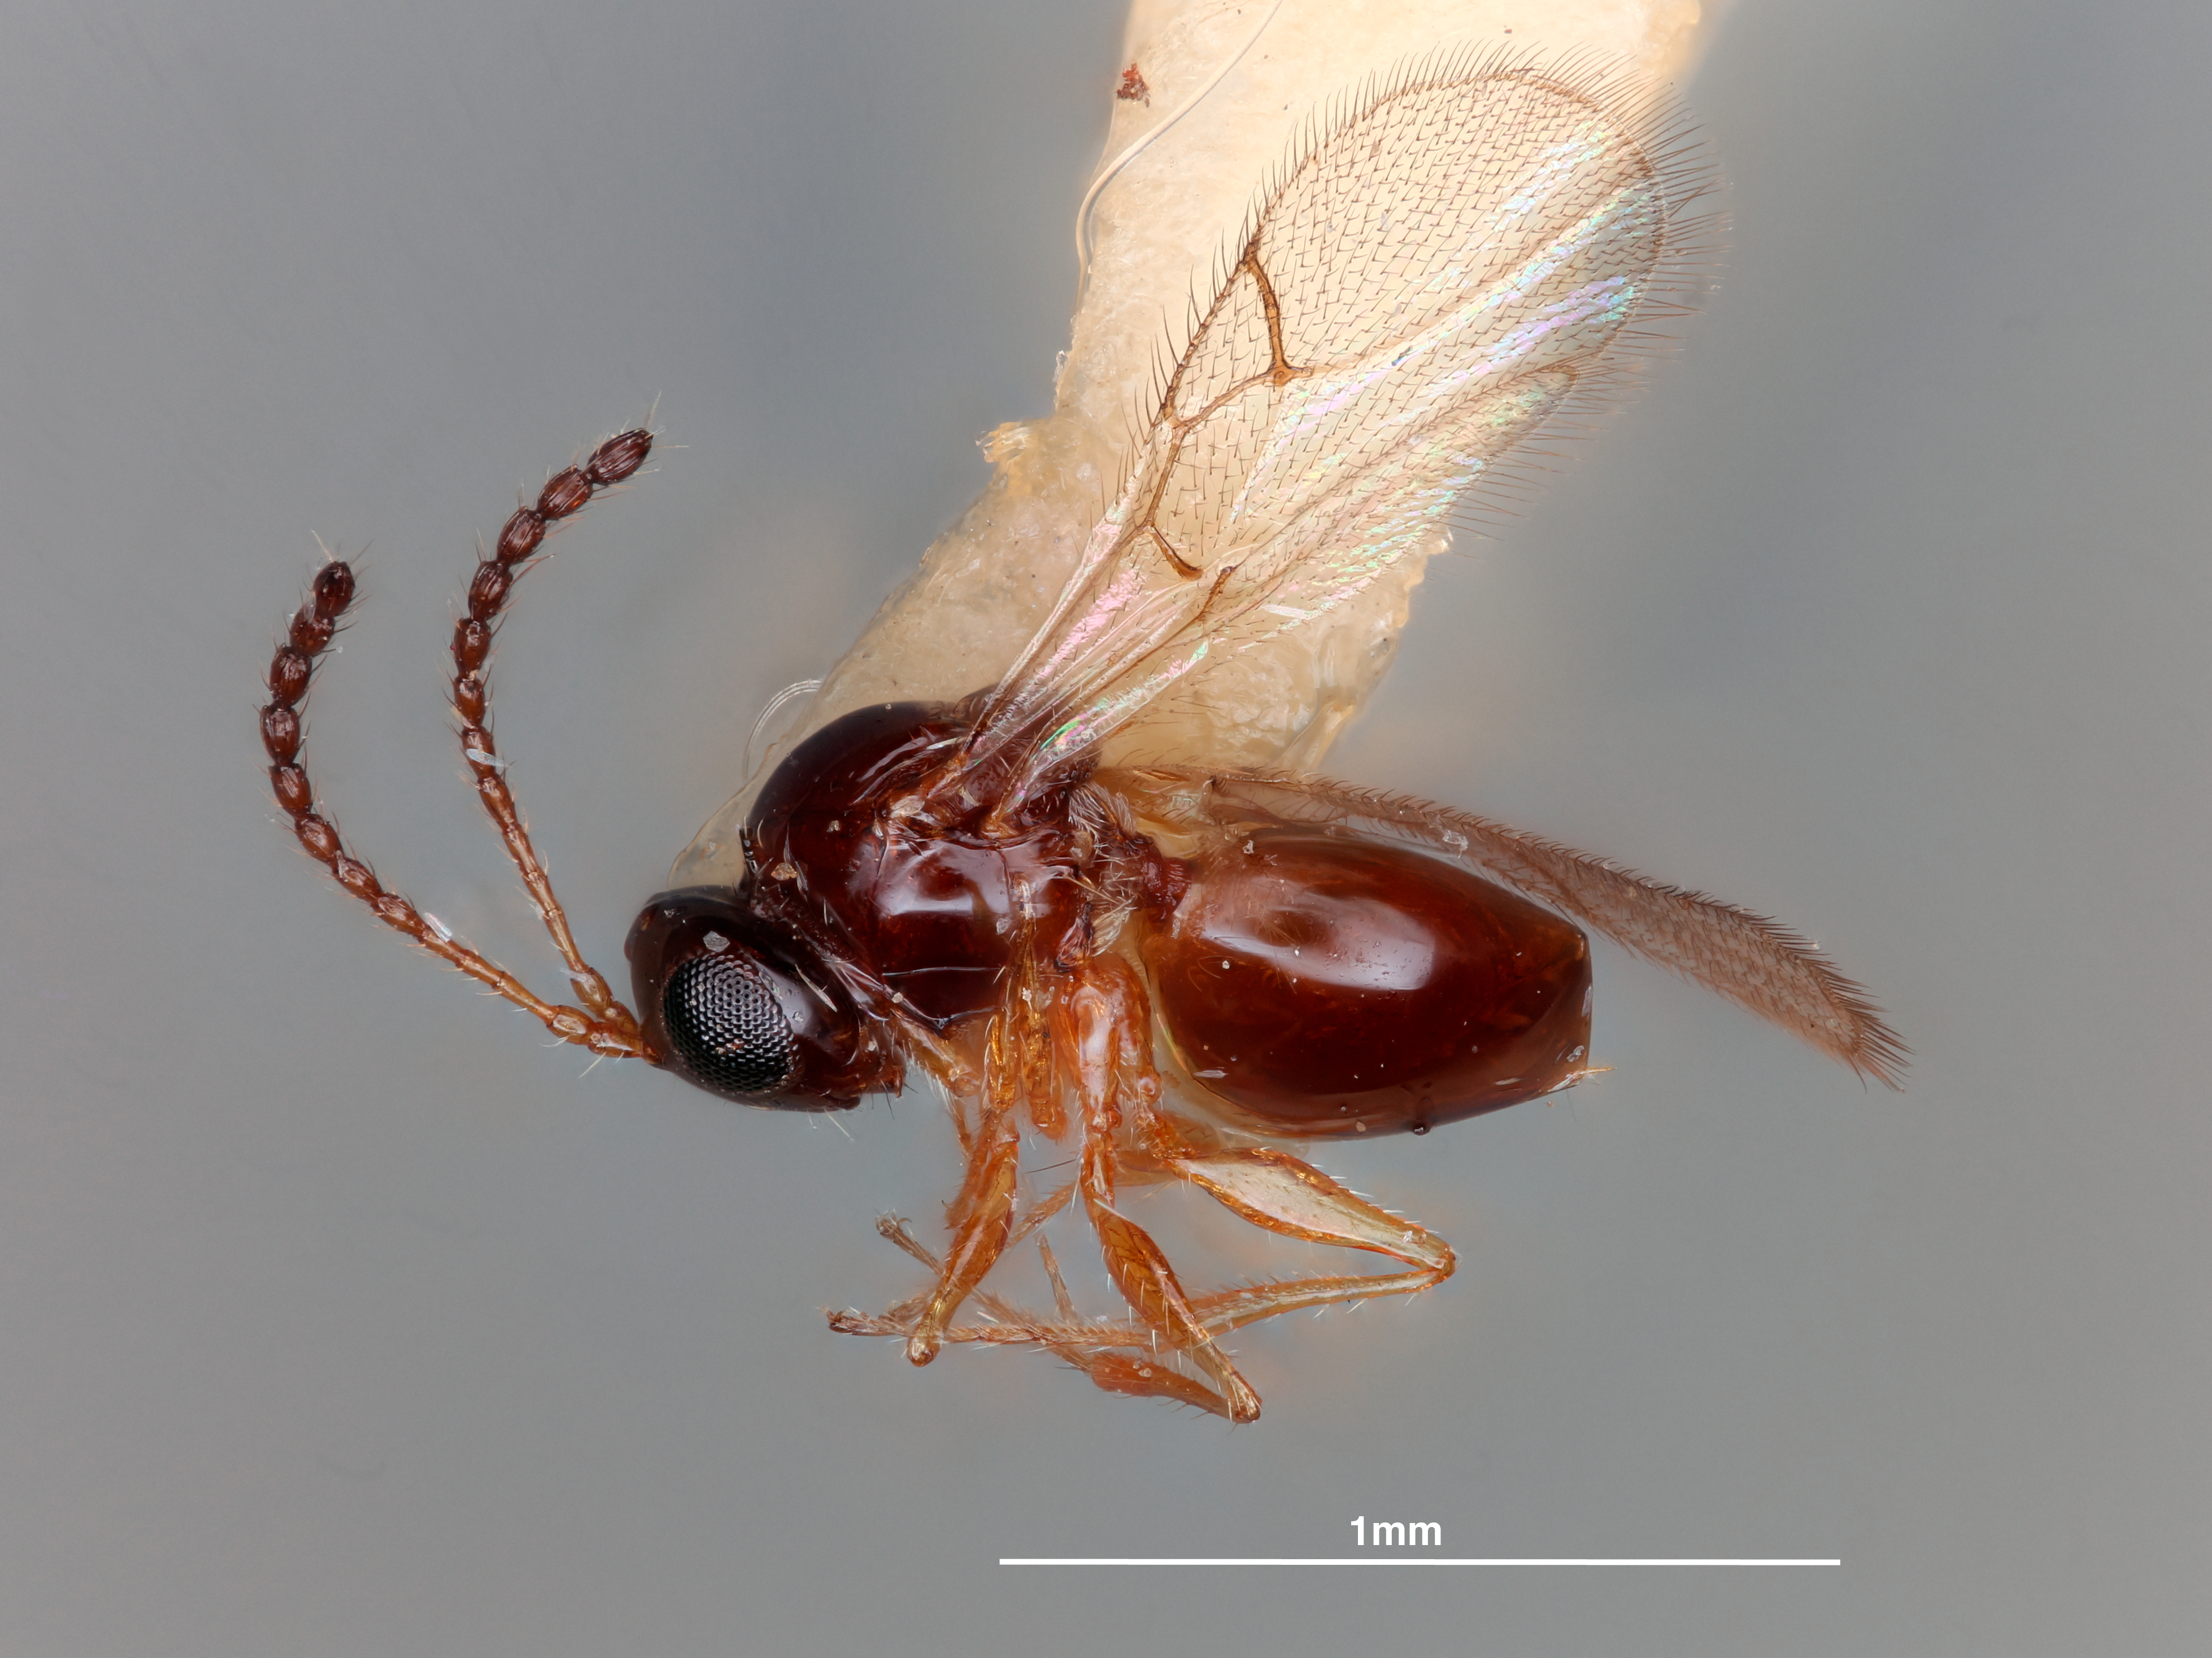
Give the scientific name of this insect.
Pseudeucoila vulgaris
